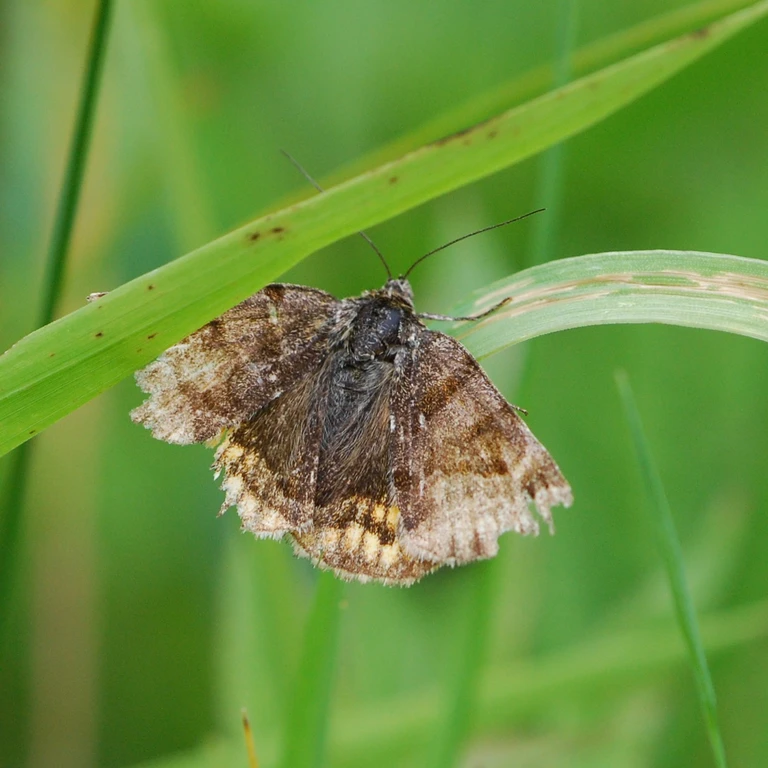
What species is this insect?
Euclidia glyphica
